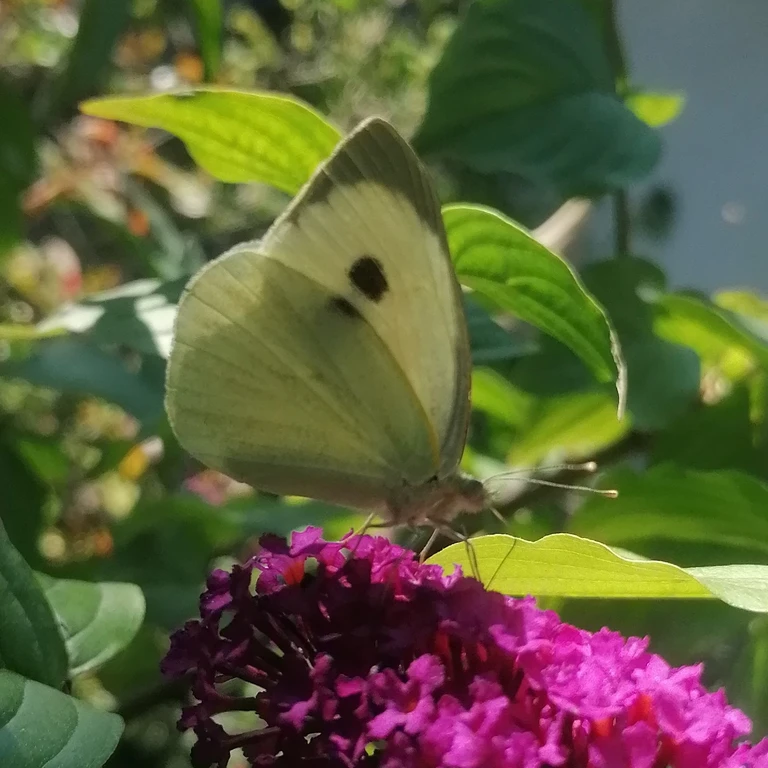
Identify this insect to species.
Pieris brassicae
